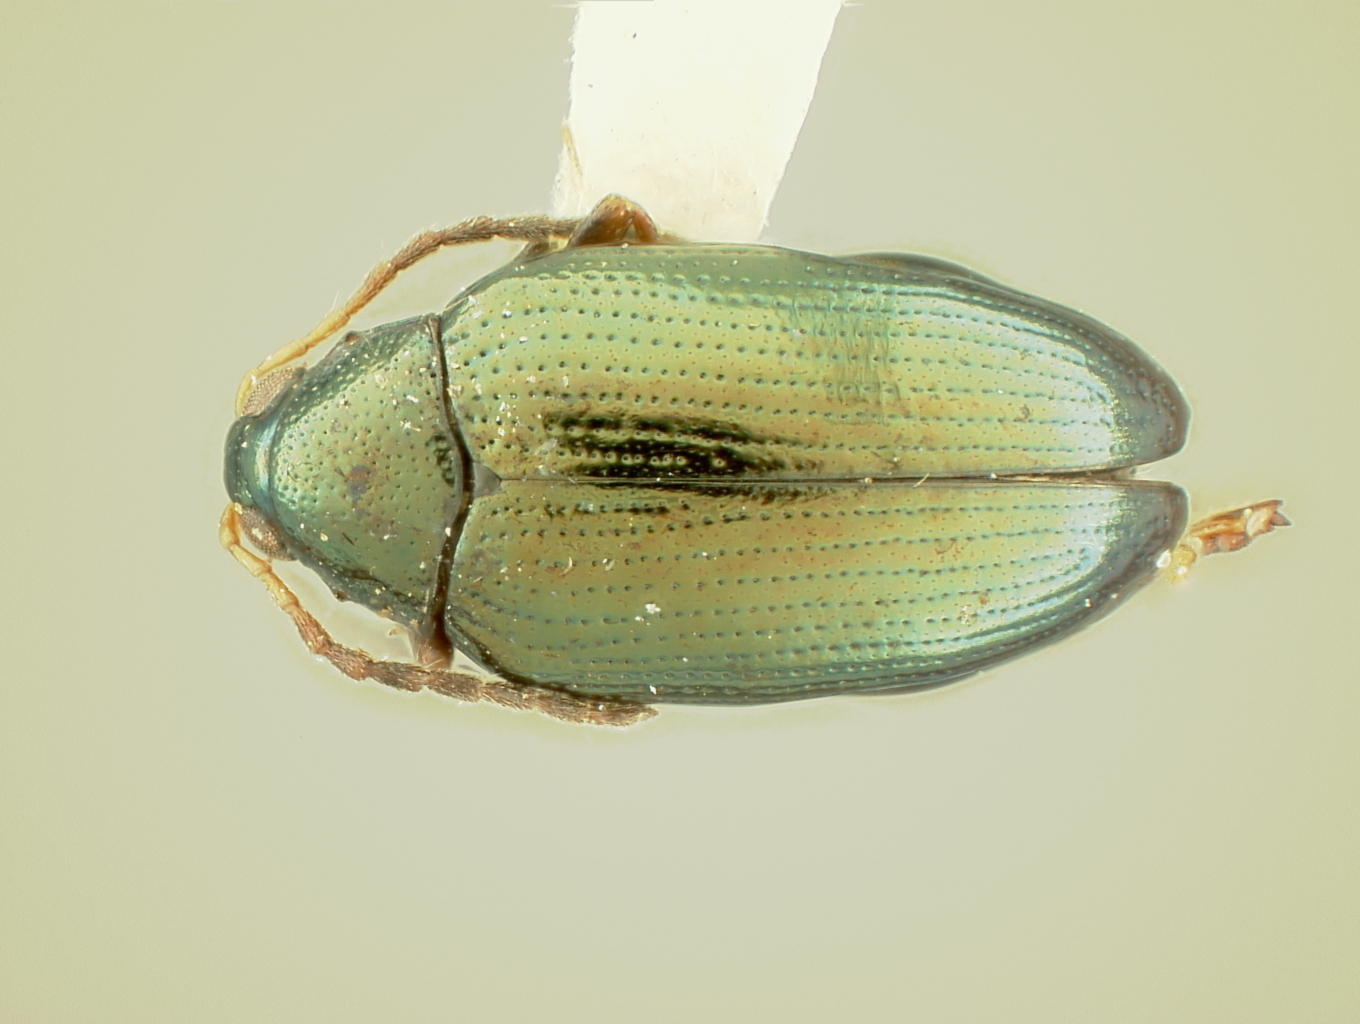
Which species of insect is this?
Psylliodes cucurbitae
